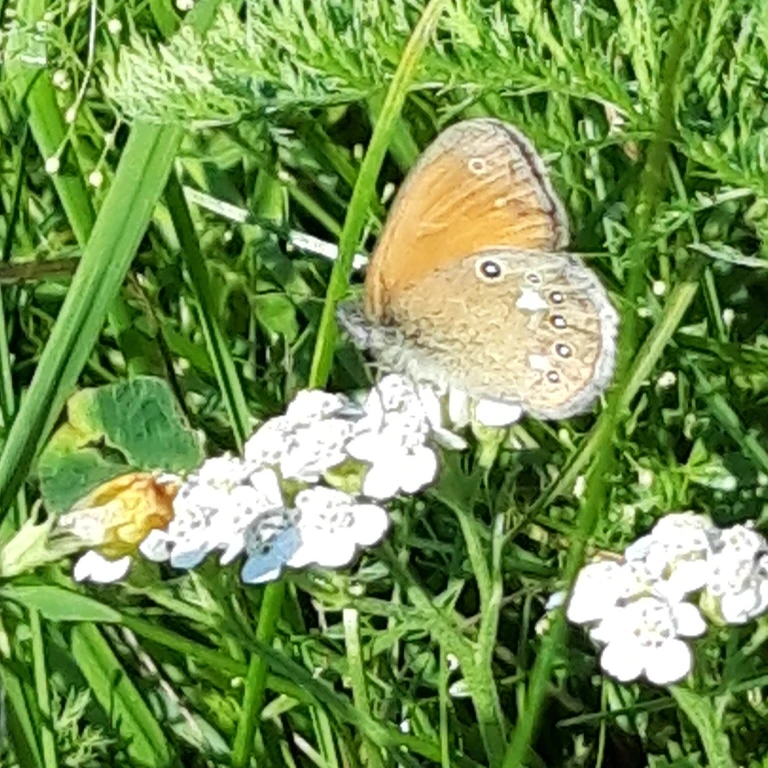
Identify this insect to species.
Coenonympha glycerion (also Coenonympha iphis)
